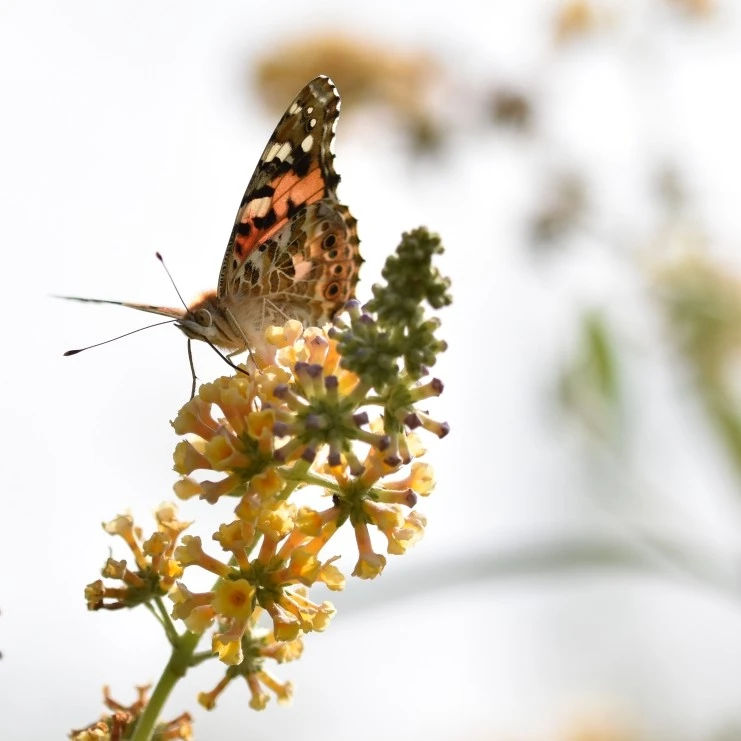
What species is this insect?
Vanessa cardui
